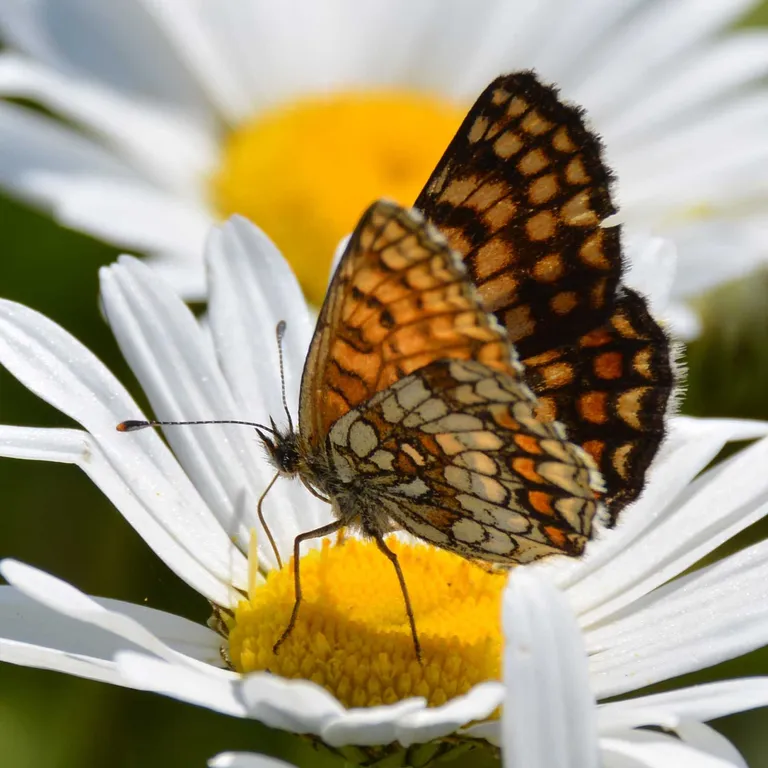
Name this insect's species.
Melitaea athalia
